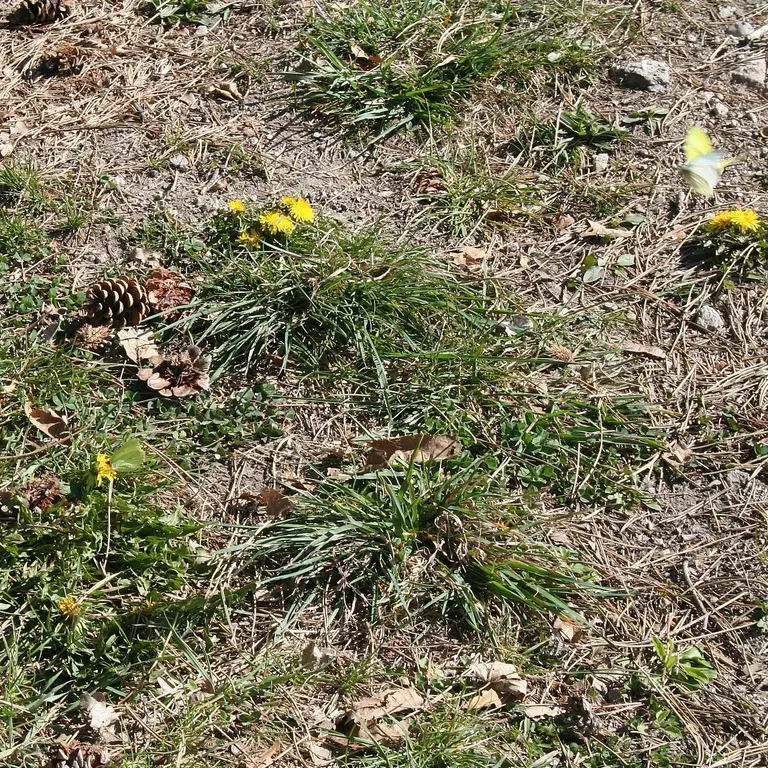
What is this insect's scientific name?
Gonepteryx rhamni
